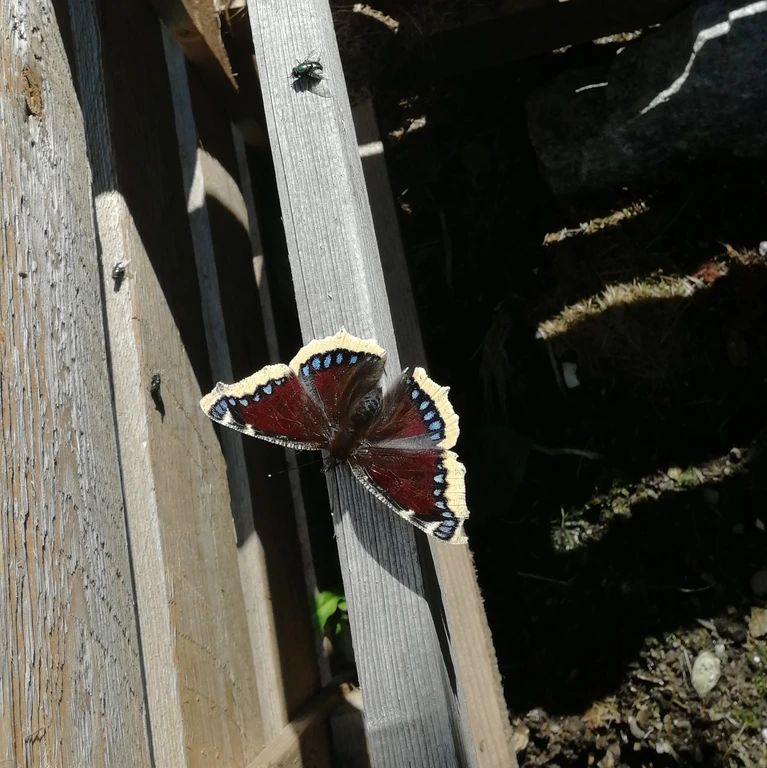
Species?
Nymphalis antiopa
